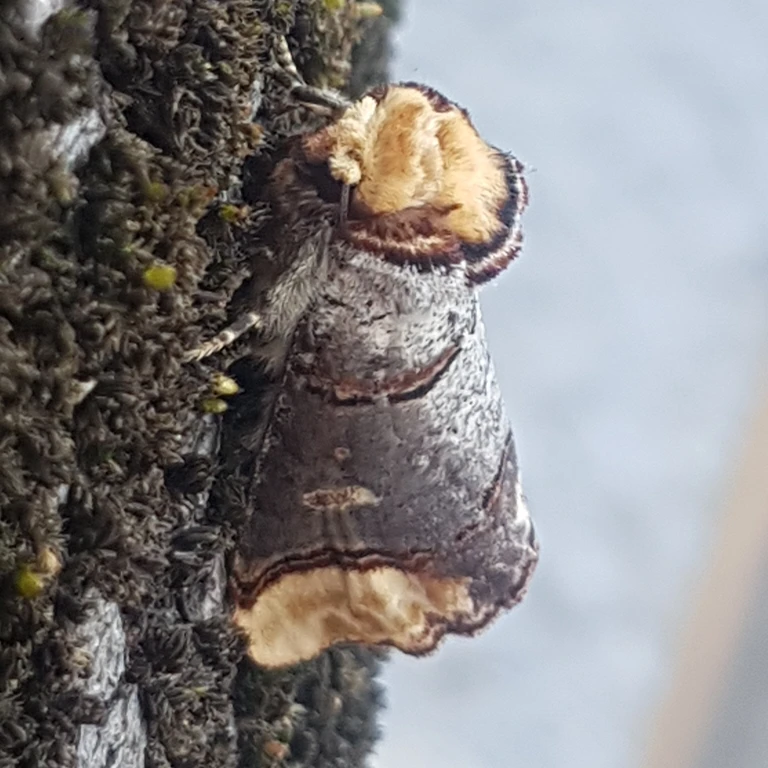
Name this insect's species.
Phalera bucephala
